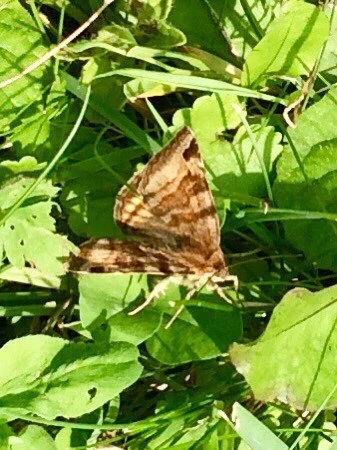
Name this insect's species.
Euclidia glyphica
